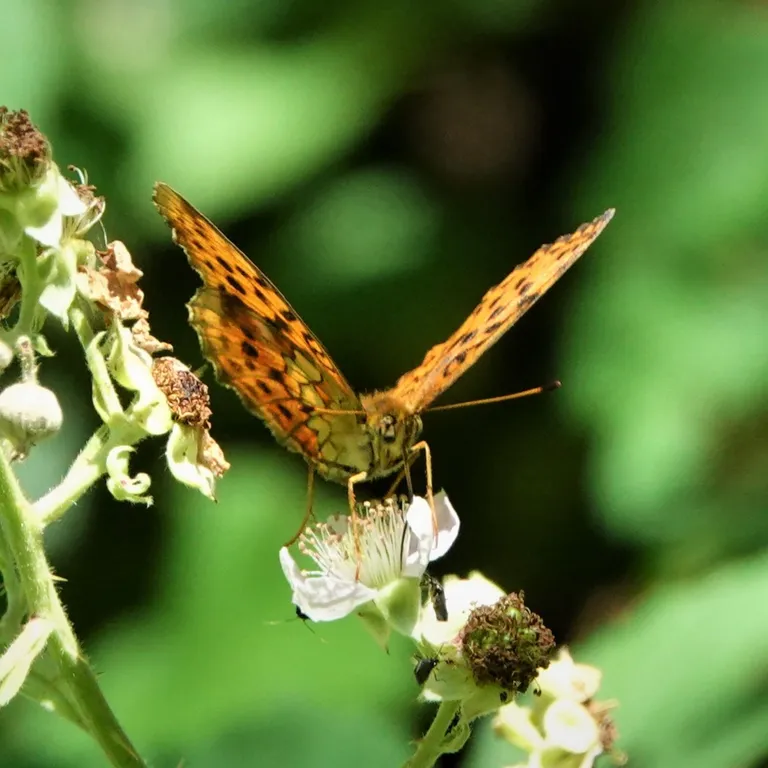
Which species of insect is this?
Brenthis daphne
